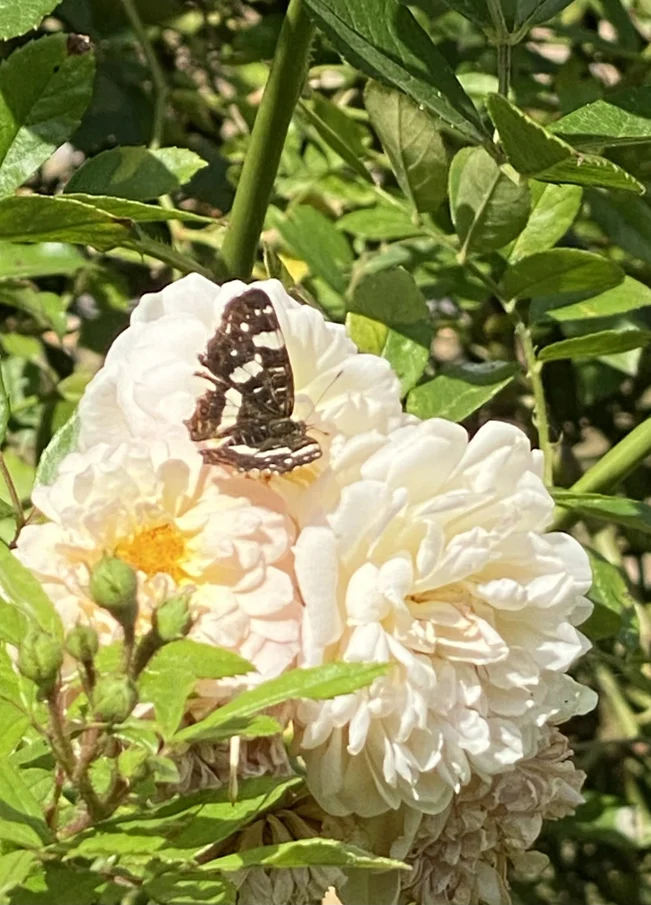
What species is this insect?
Araschnia levana
